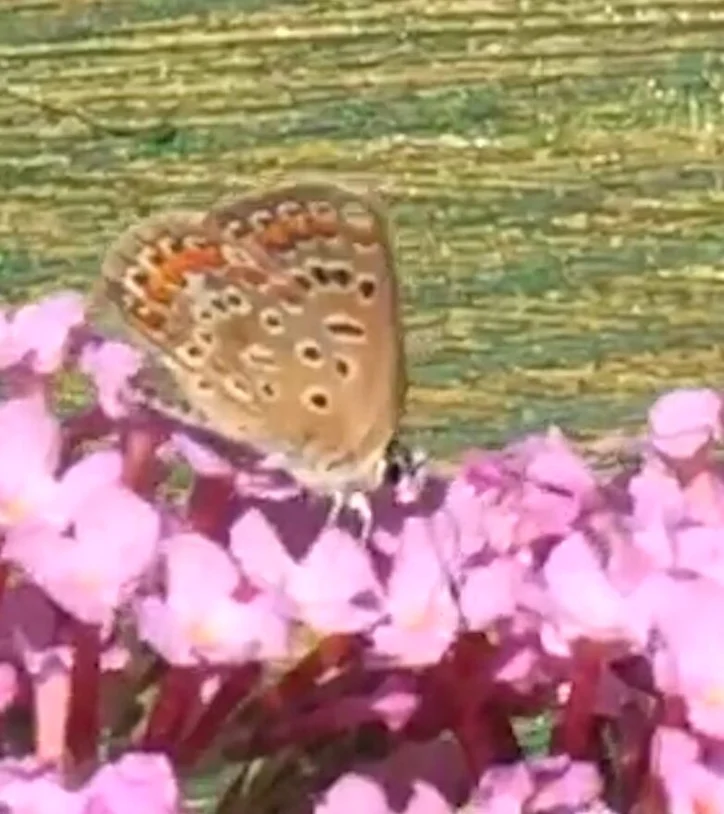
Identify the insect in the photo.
Polyommatus icarus
